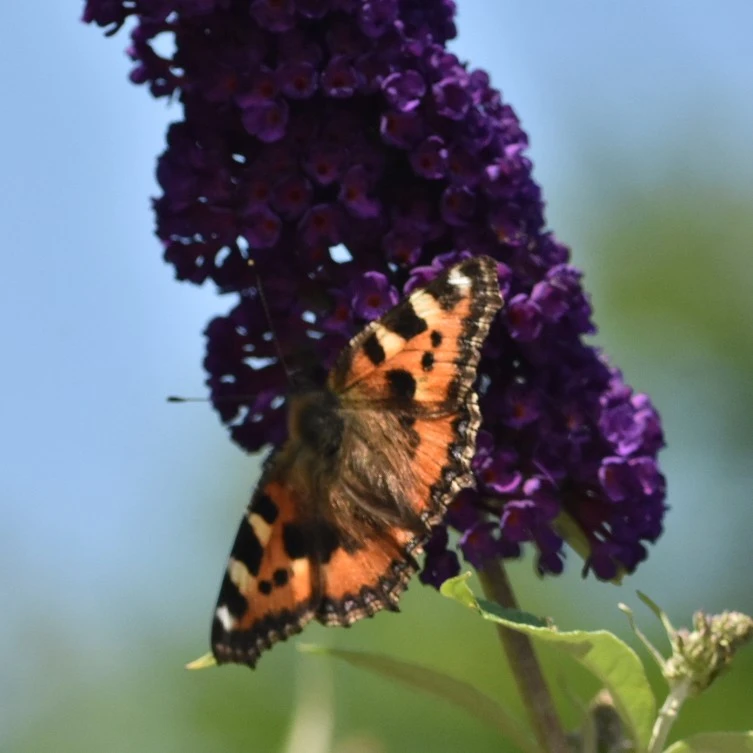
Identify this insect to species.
Aglais urticae
